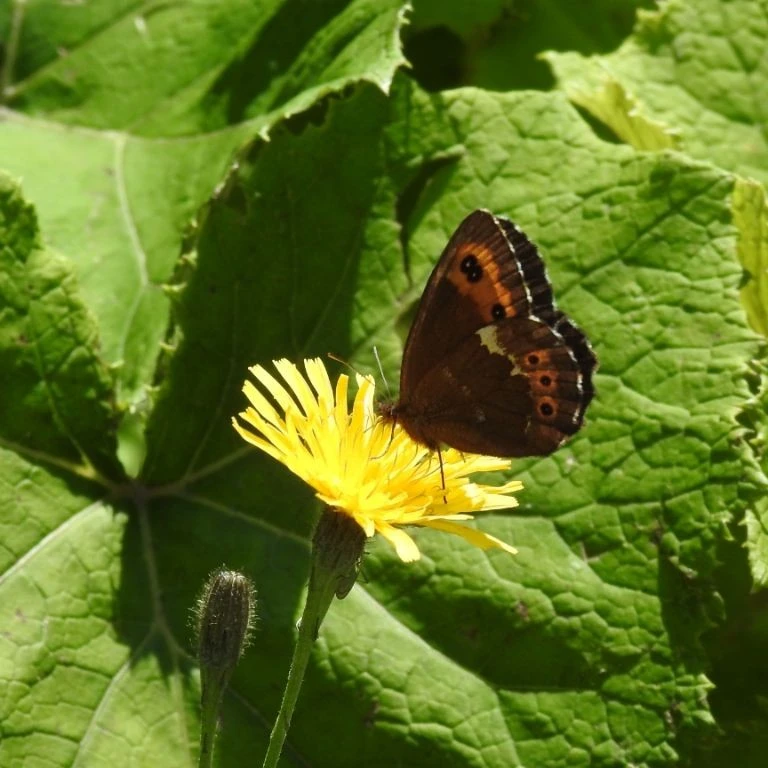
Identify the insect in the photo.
Erebia ligea
